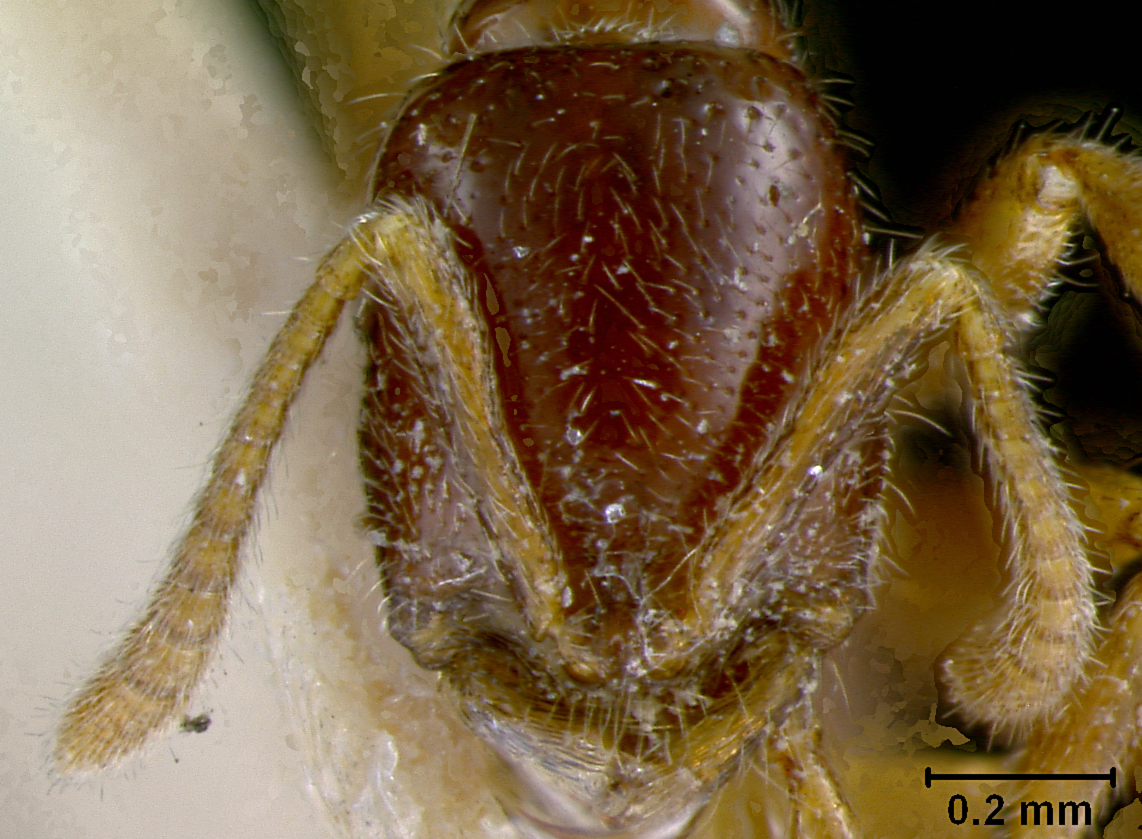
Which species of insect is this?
Onychomyrmex doddi
